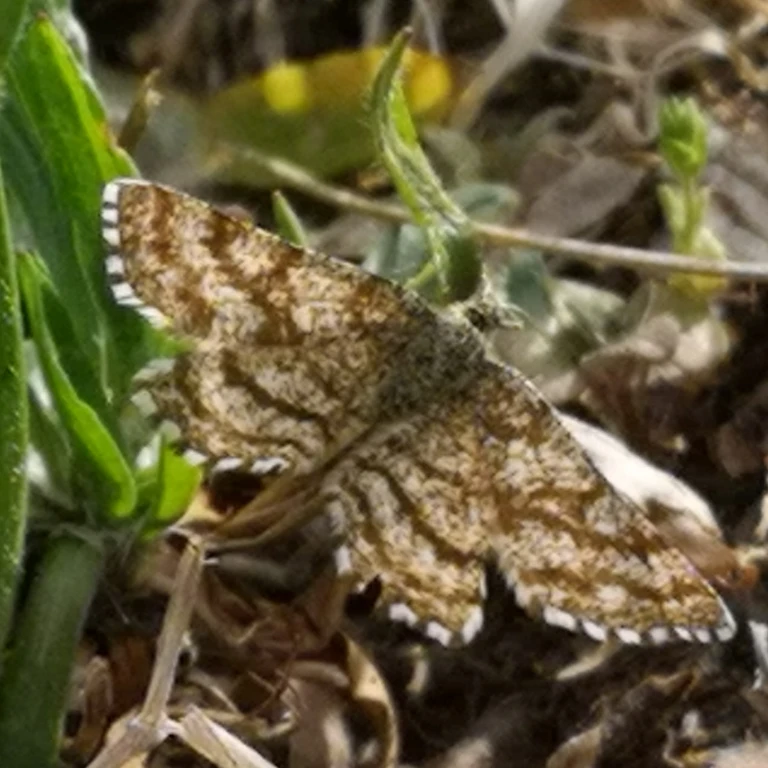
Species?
Ematurga atomaria
